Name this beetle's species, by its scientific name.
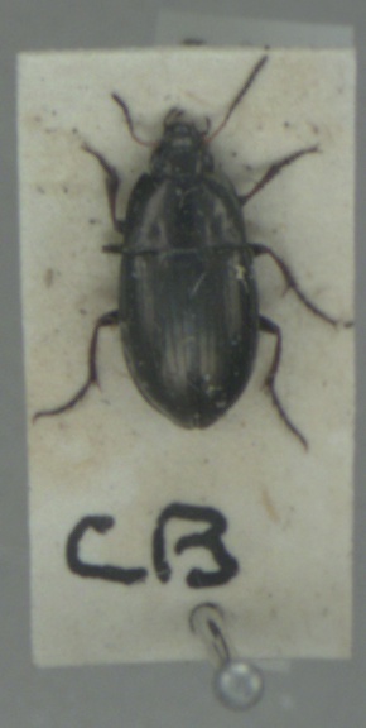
Amara aenea
